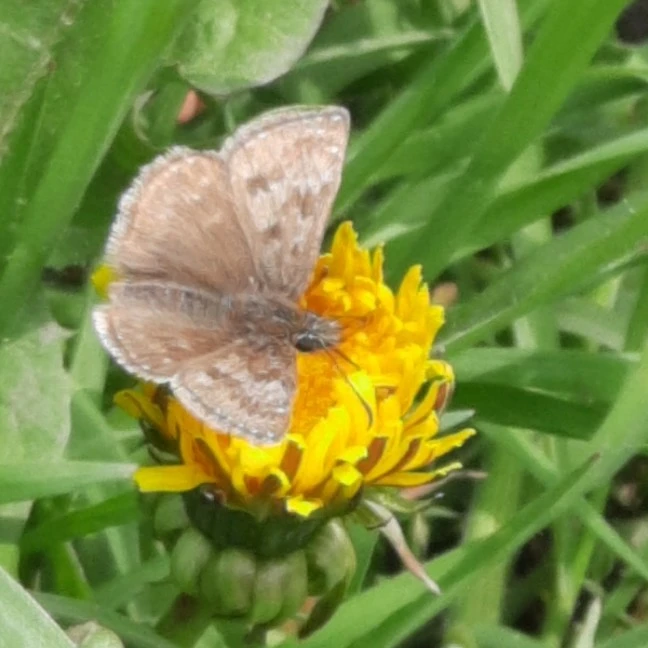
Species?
Erynnis tages
